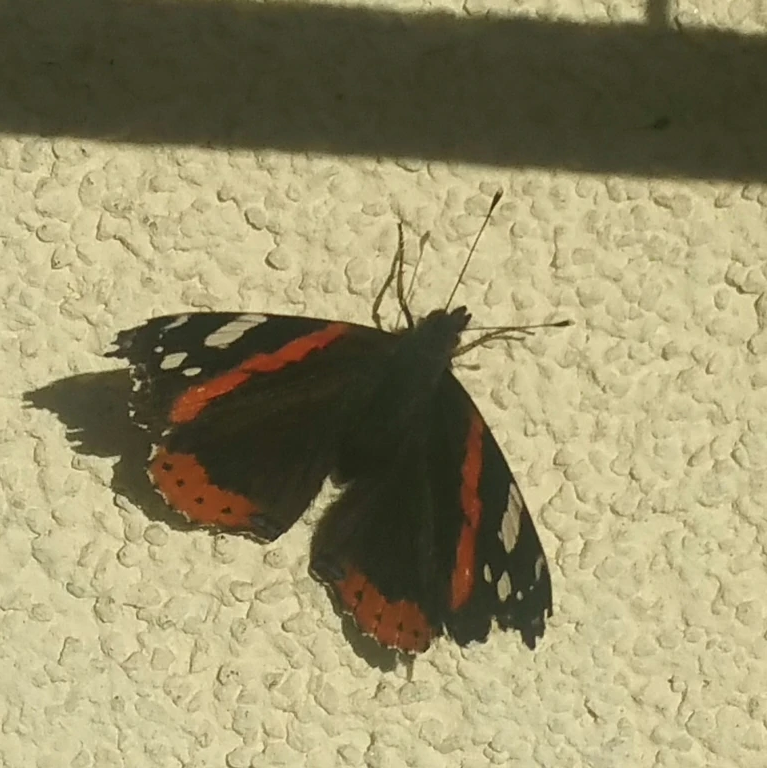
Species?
Vanessa atalanta
